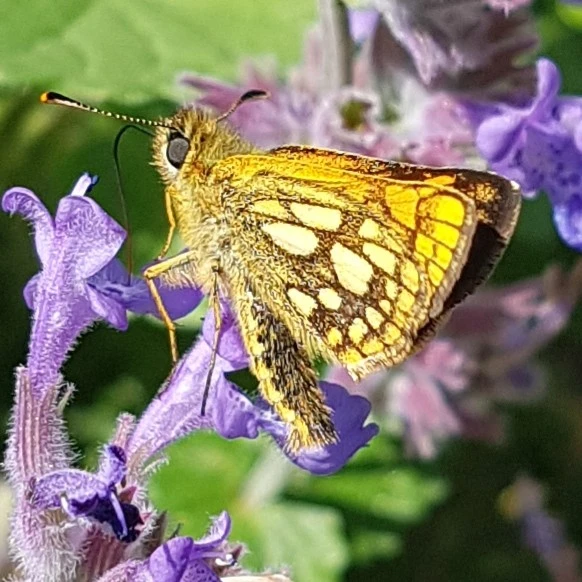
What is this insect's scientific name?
Carterocephalus palaemon
